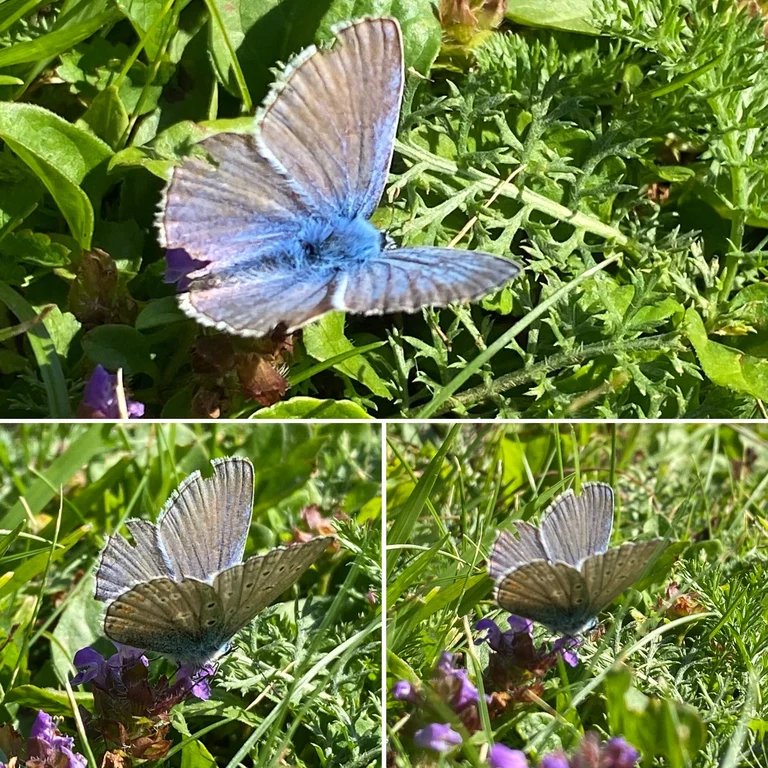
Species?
Polyommatus icarus
